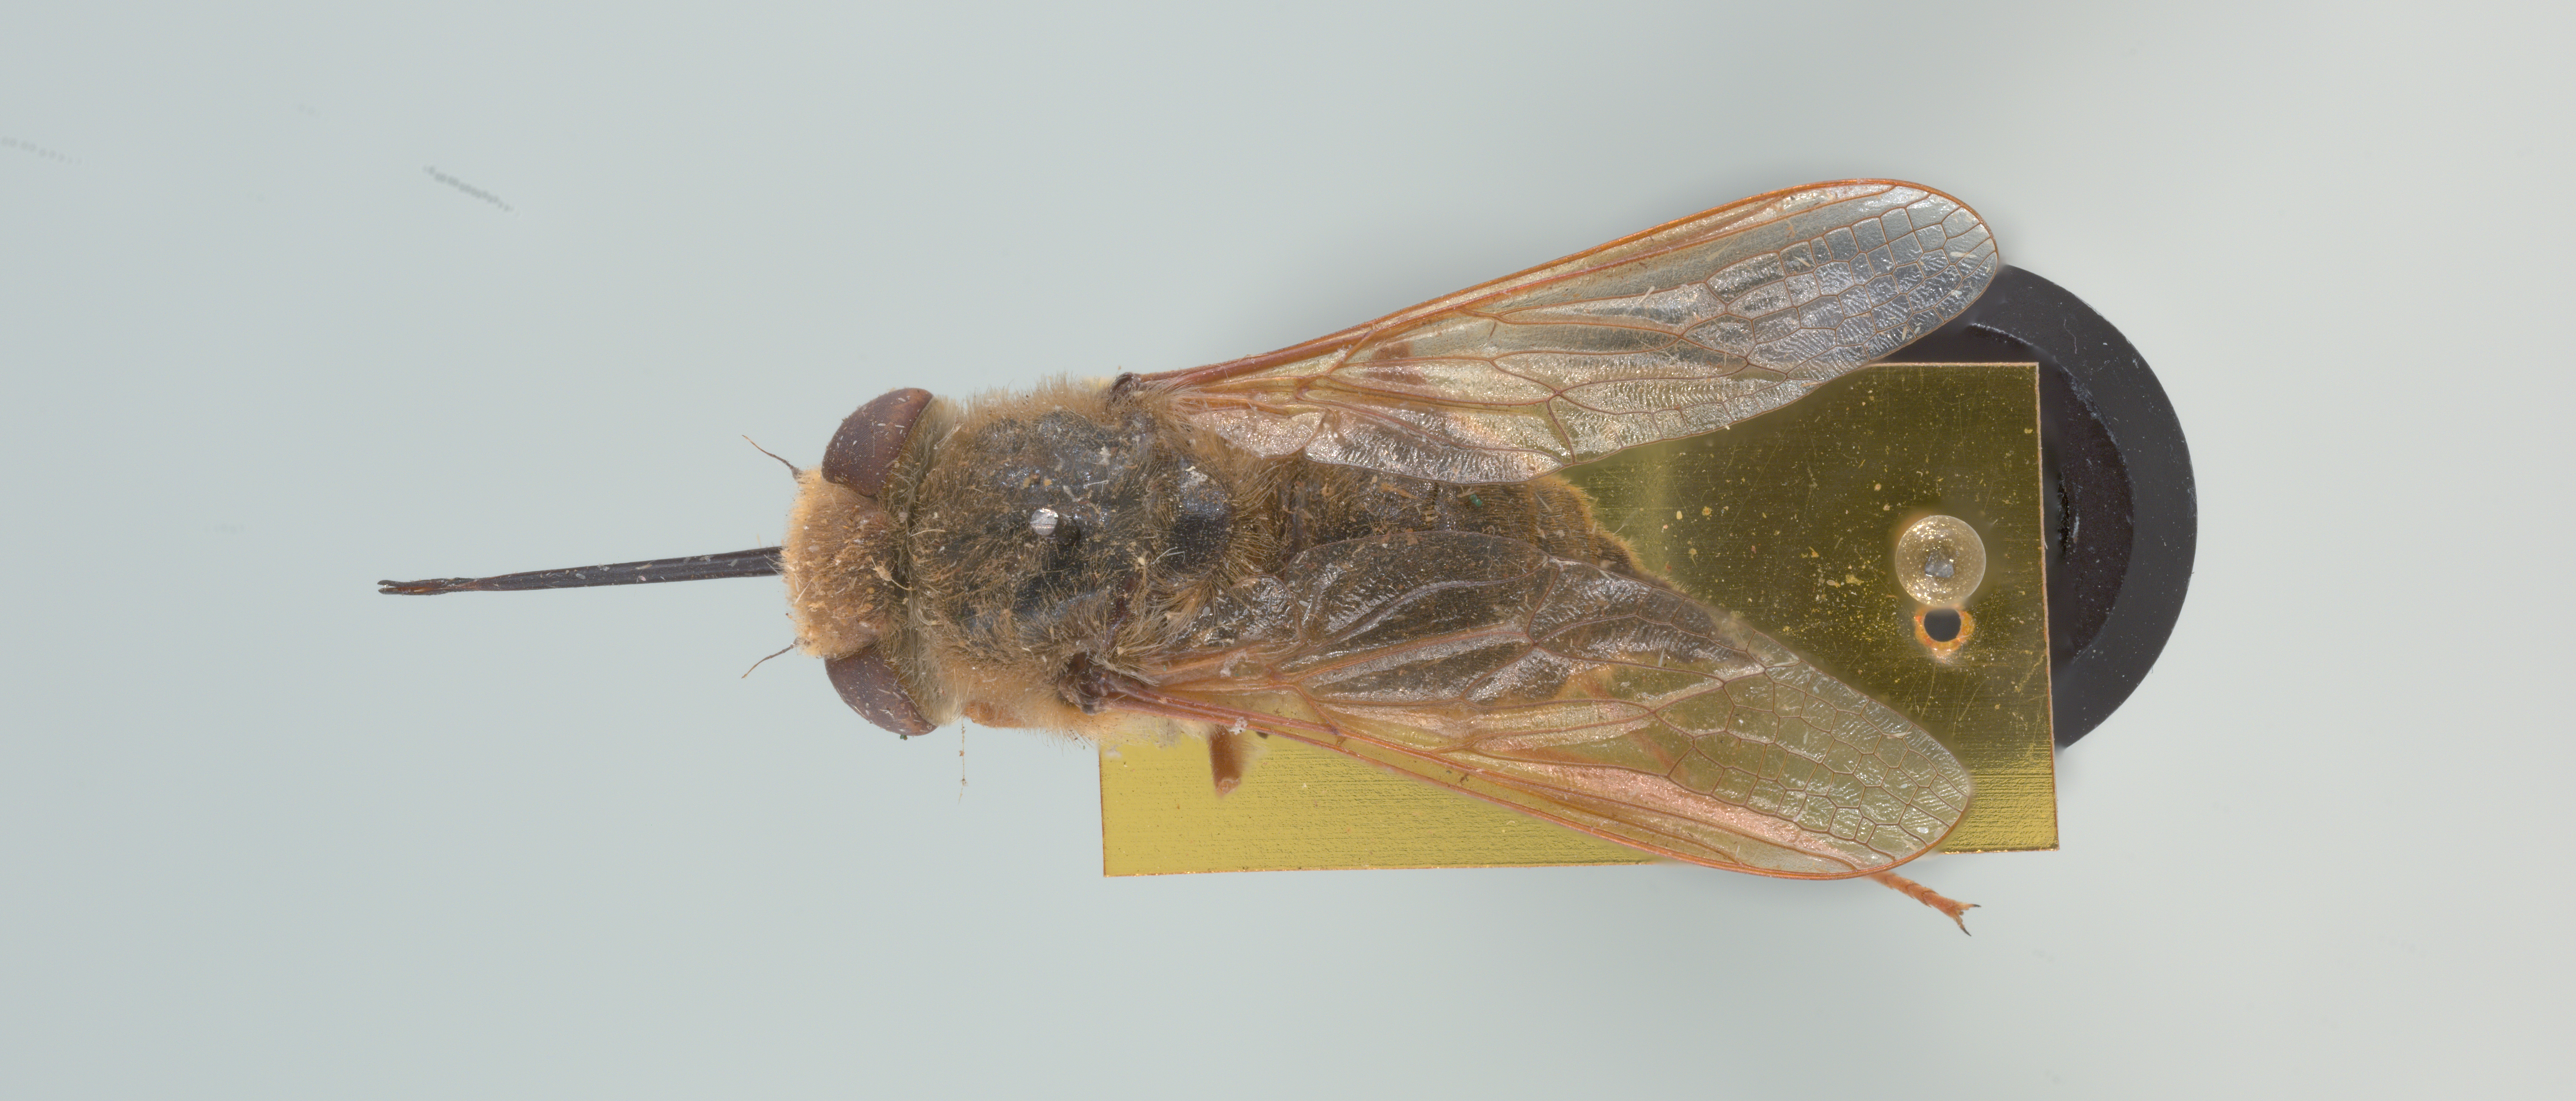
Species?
Nemestrinus aegyptiacus
